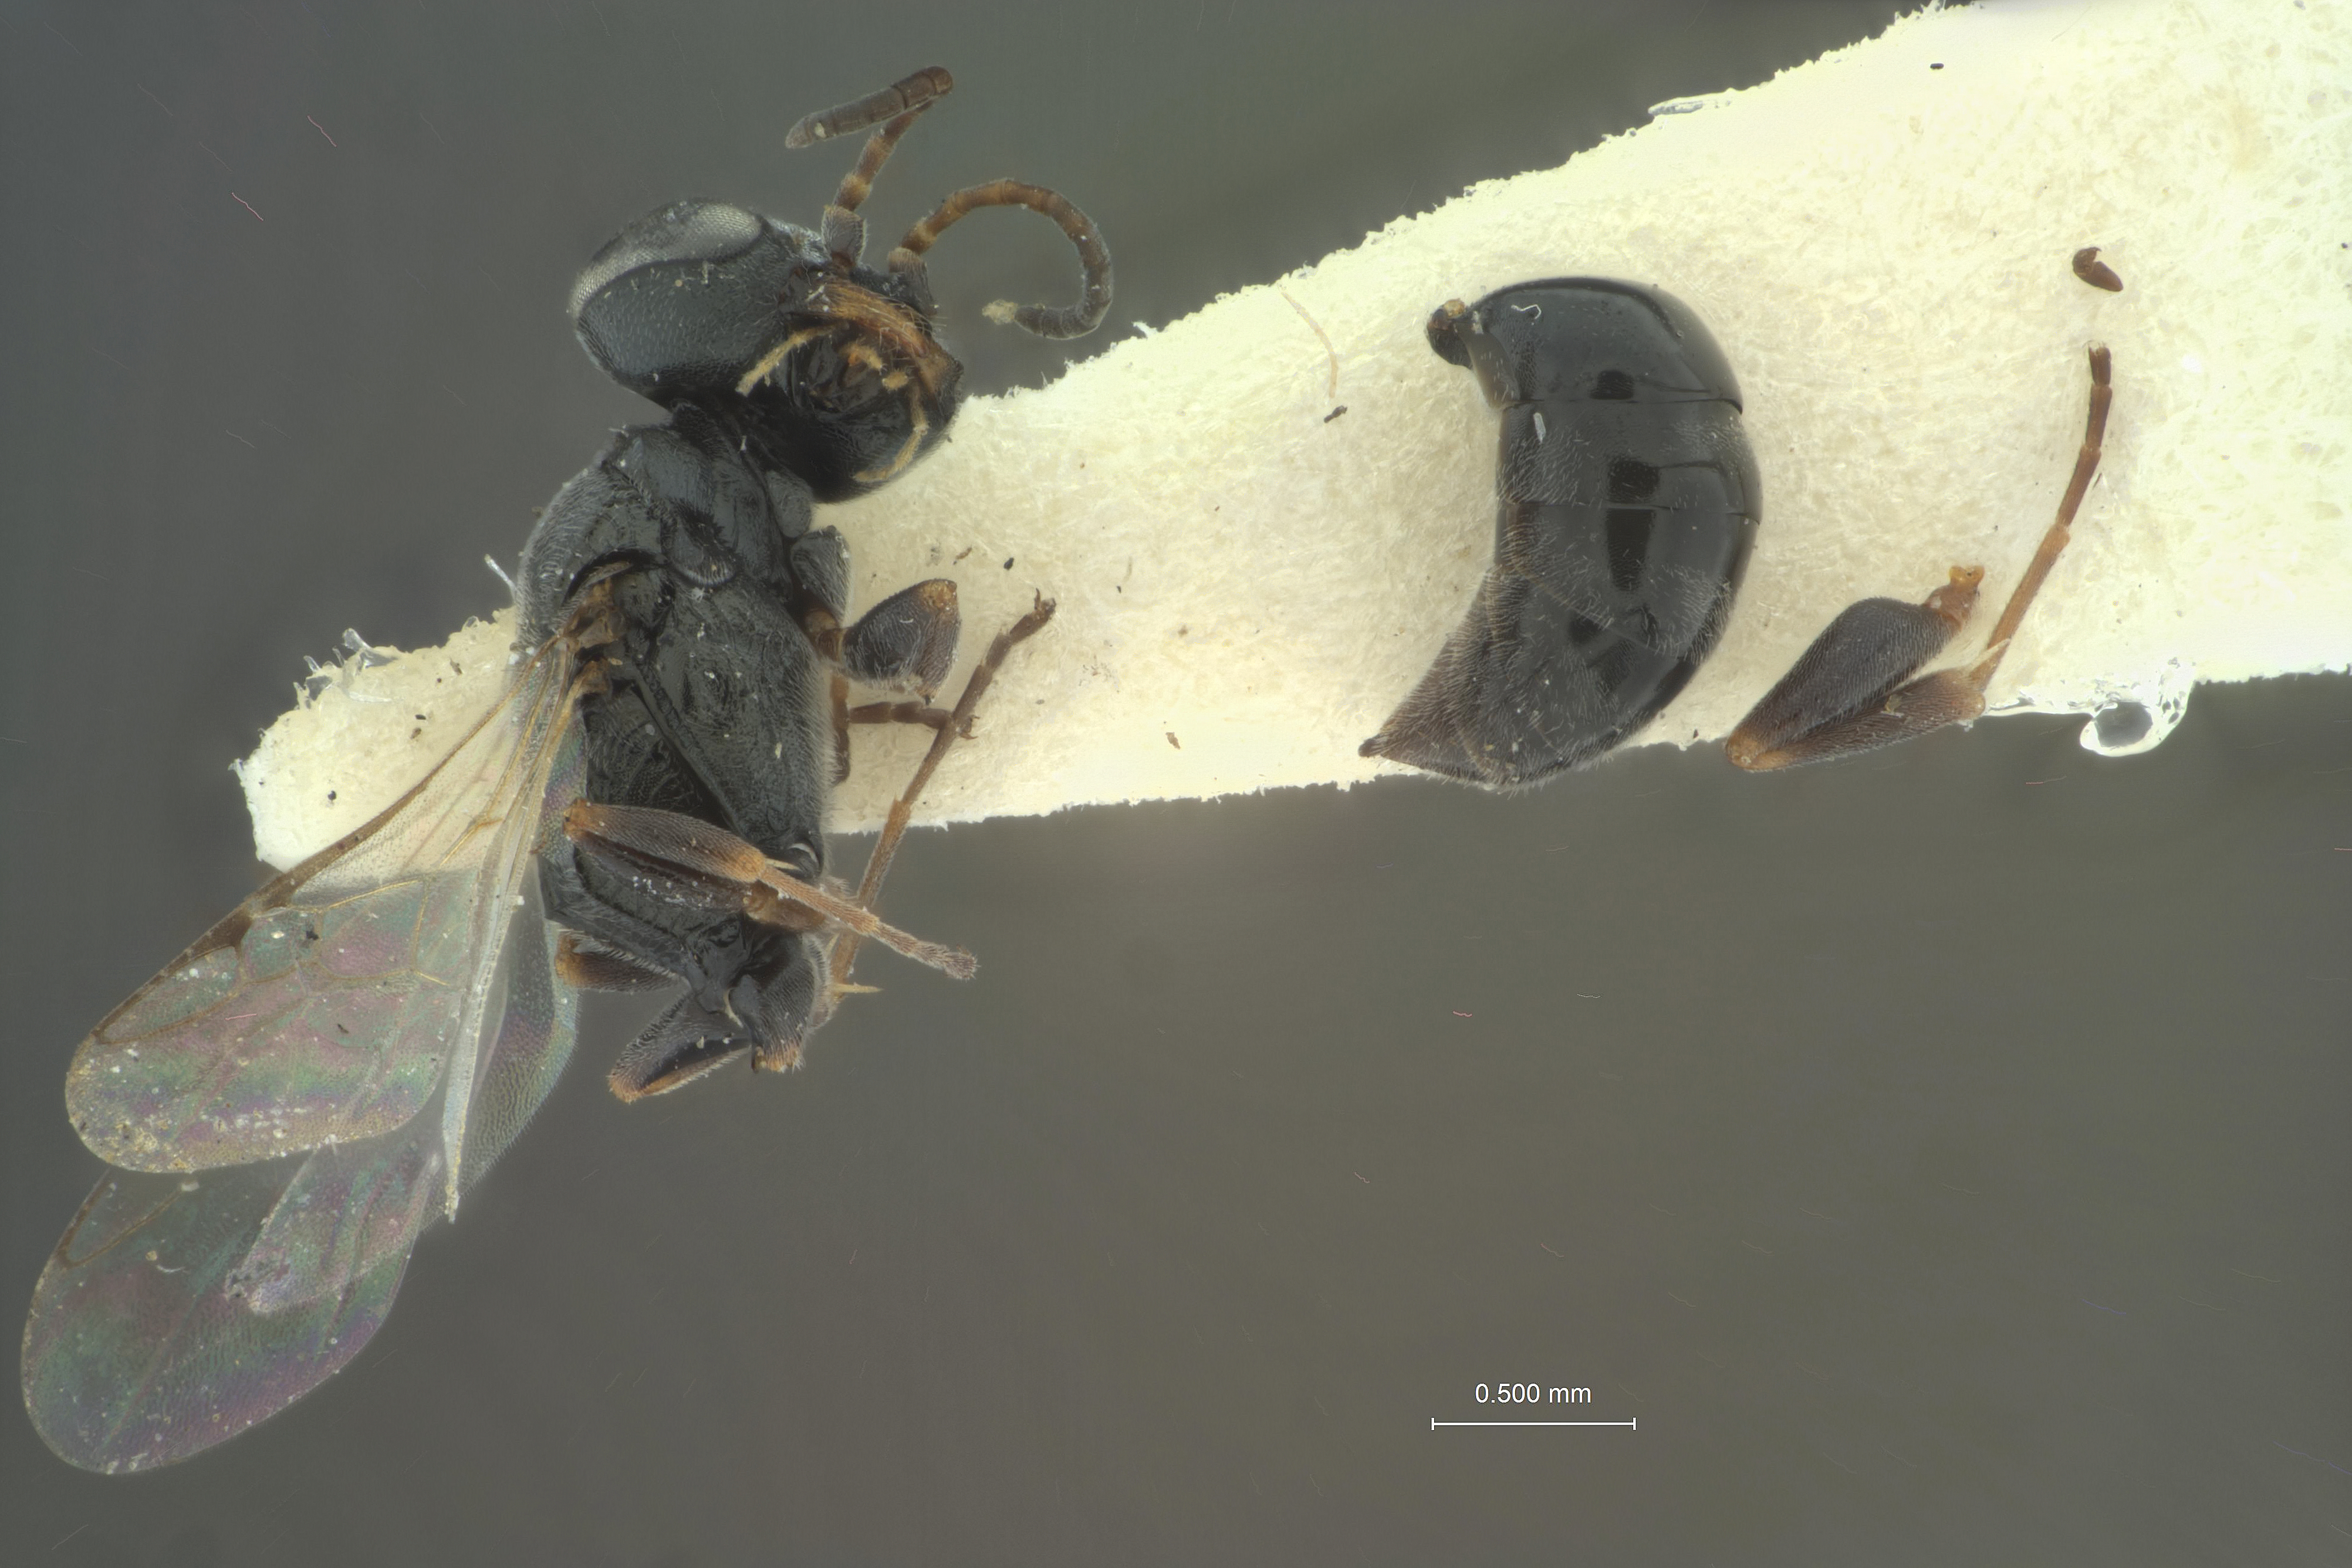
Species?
Nitela leoni
